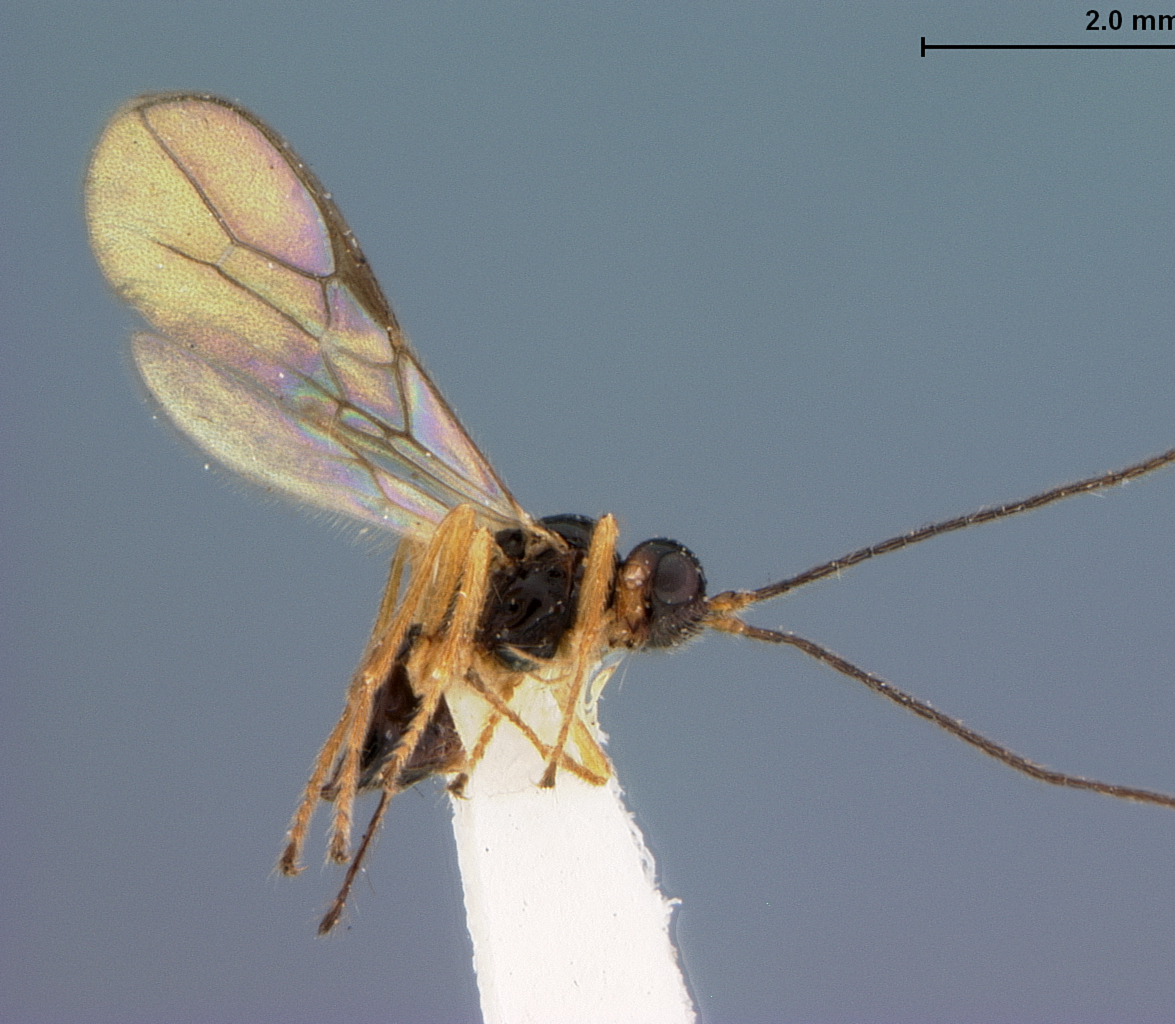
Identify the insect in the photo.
Phaenocarpa costulata
